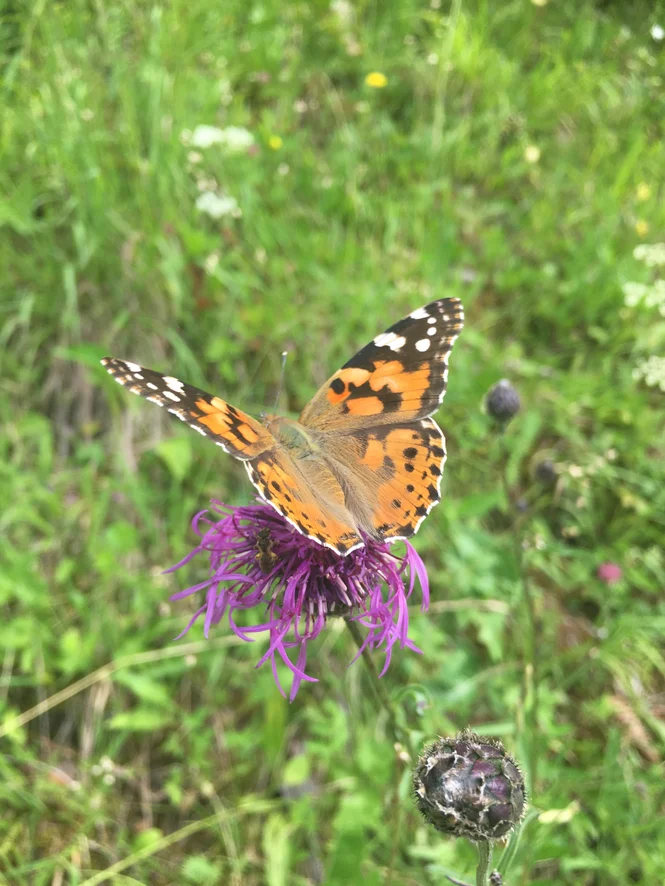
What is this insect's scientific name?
Vanessa cardui
